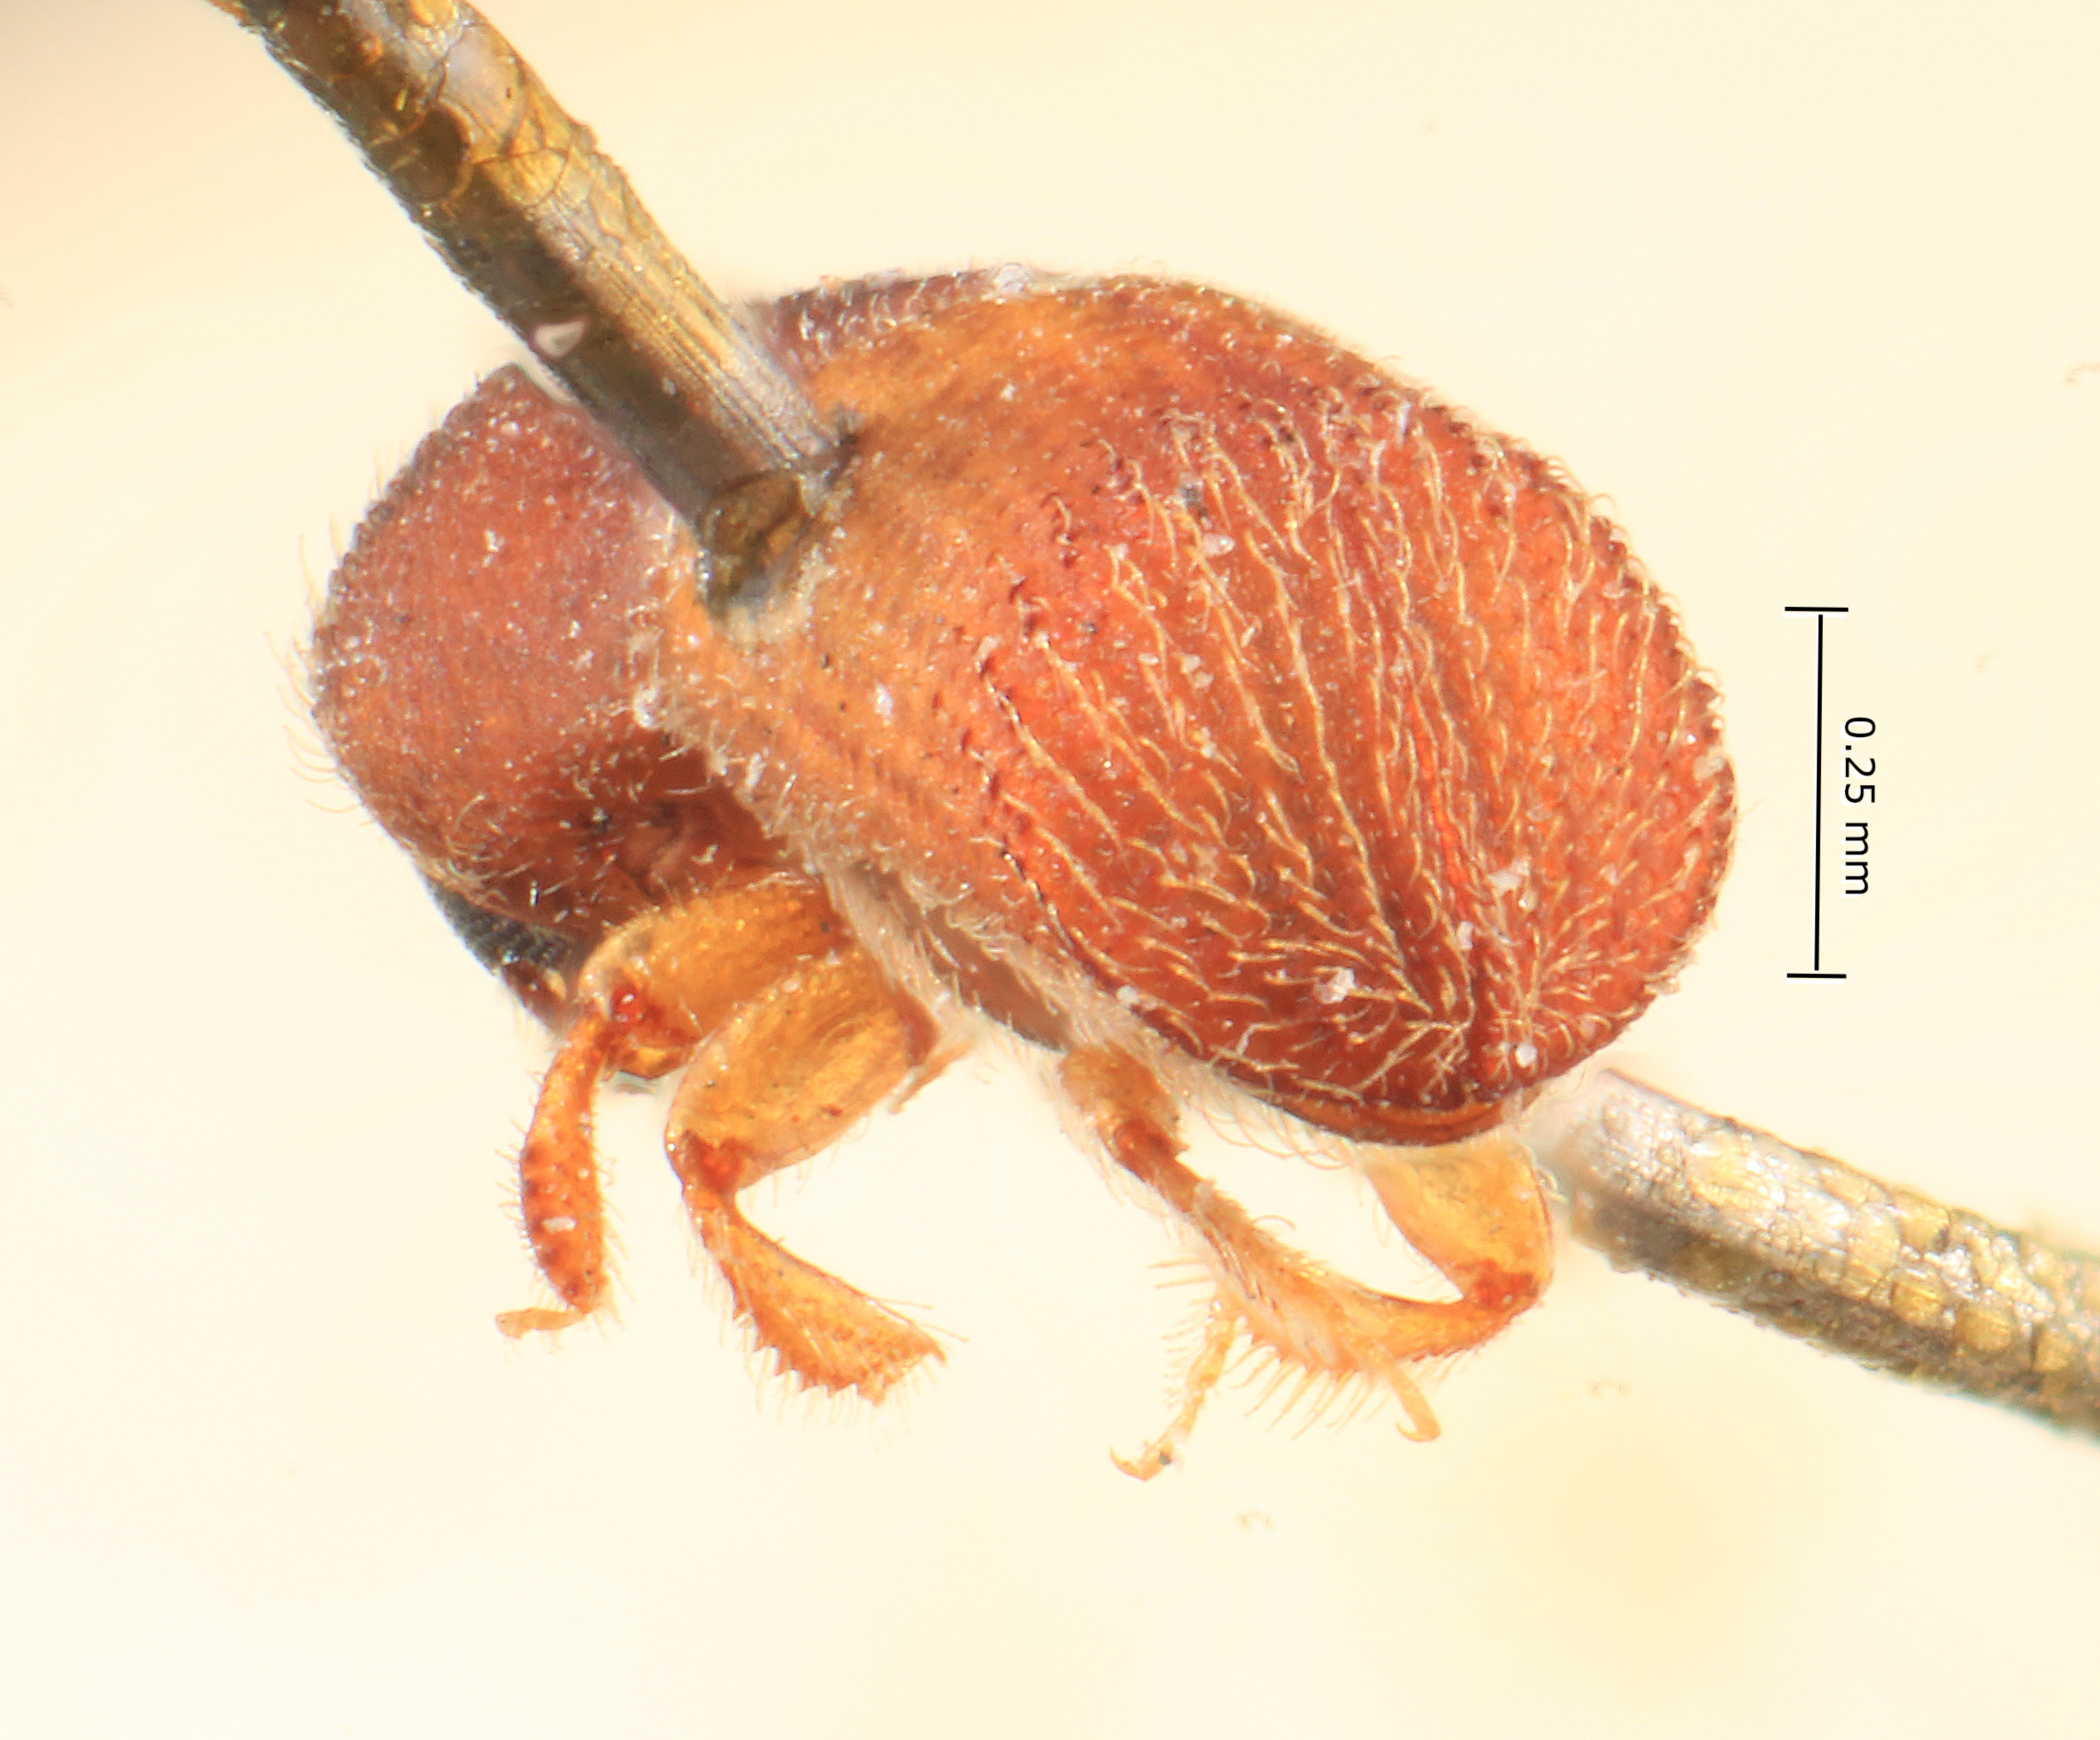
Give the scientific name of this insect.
Xyleboricus mediosectus
